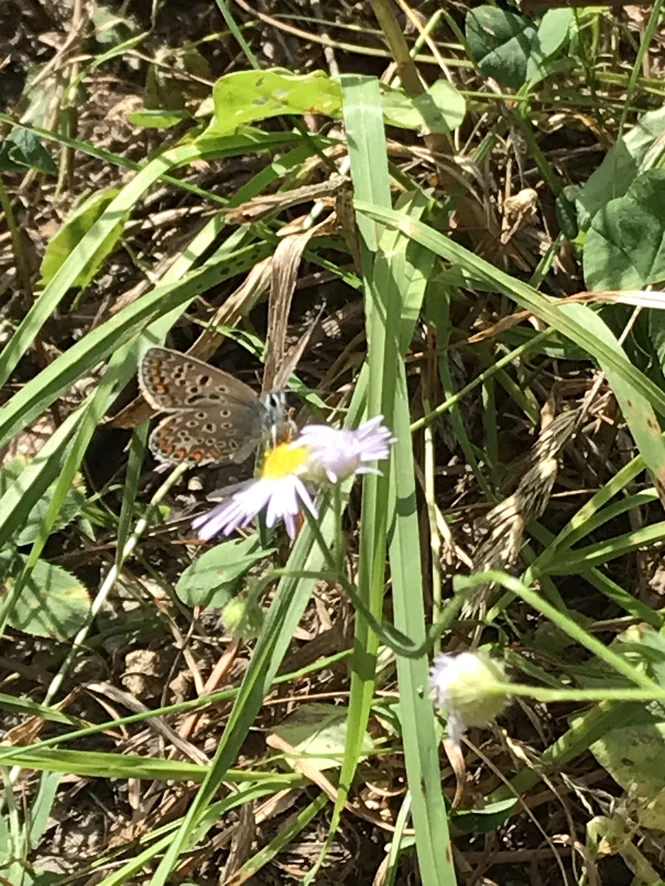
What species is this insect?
Polyommatus icarus
